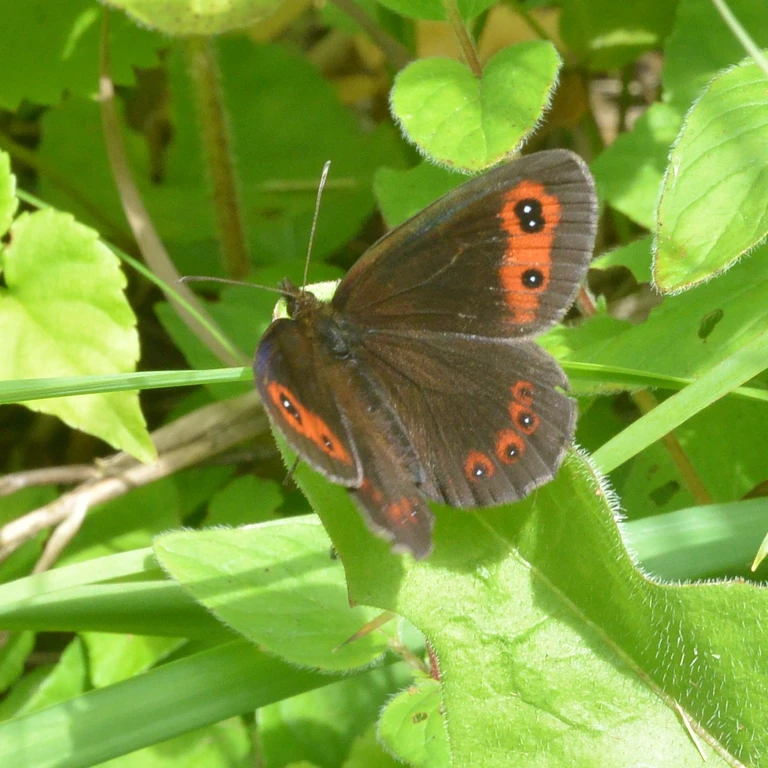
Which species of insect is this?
Erebia aethiops
